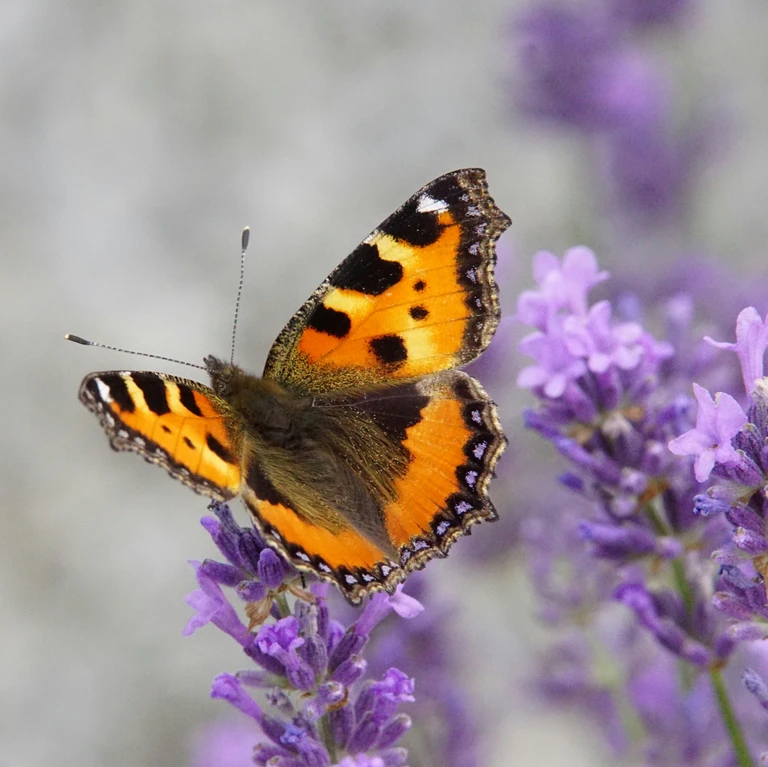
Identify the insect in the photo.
Aglais urticae
